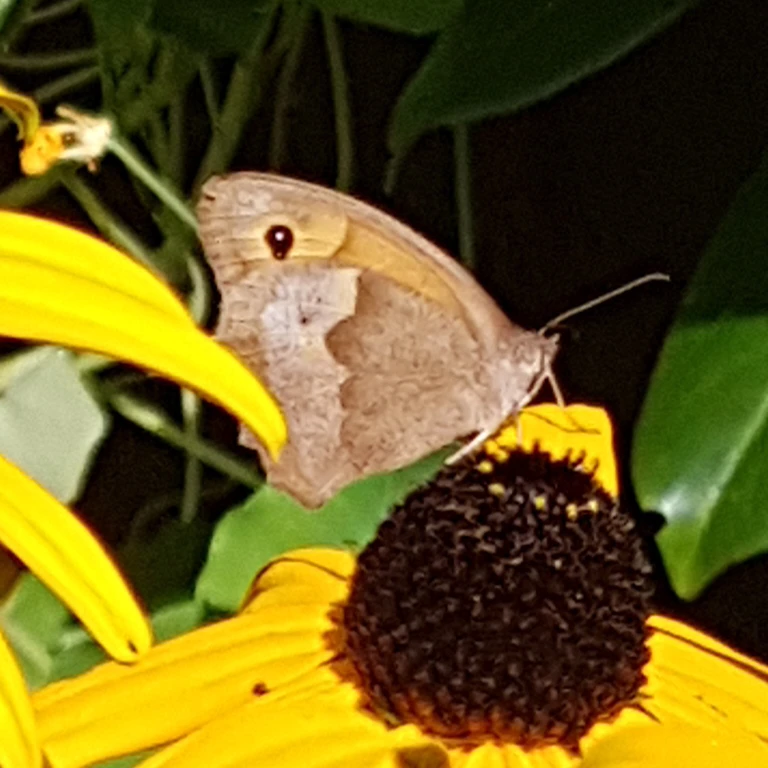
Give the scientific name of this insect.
Maniola jurtina
